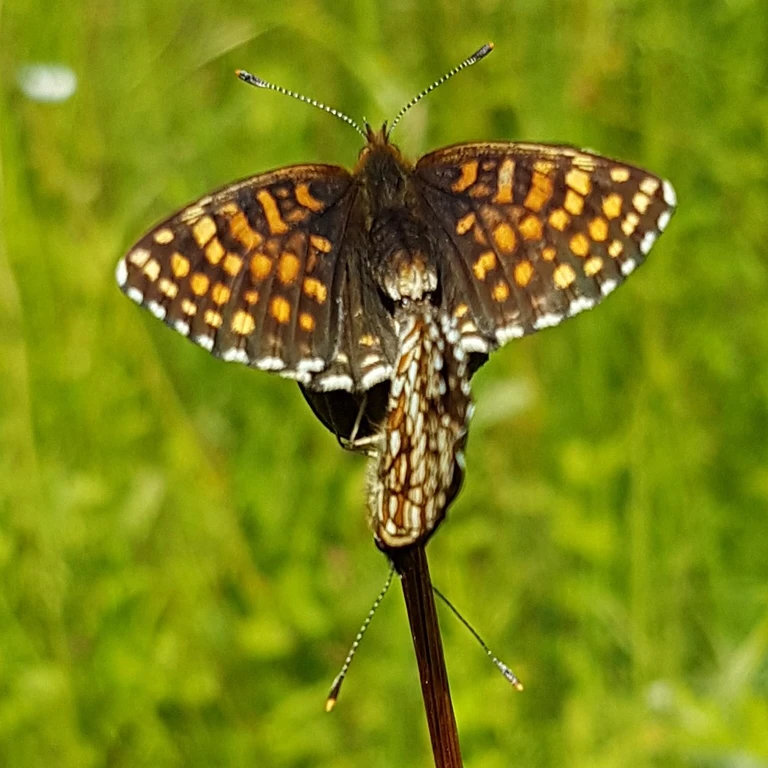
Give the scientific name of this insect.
Melitaea diamina
